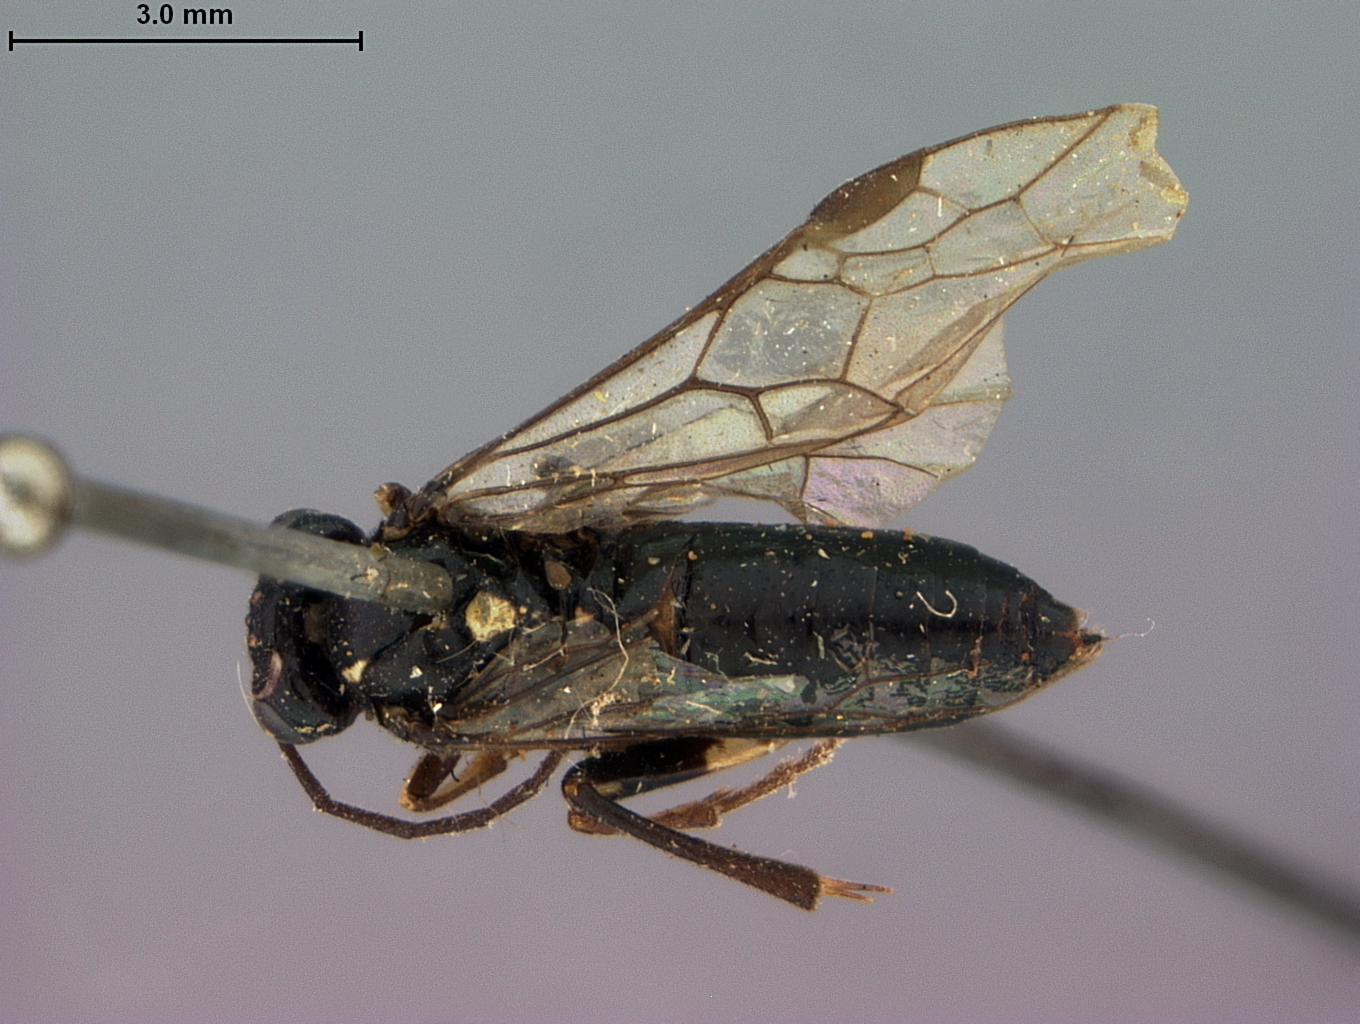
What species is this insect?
Rhogogaster sayi
